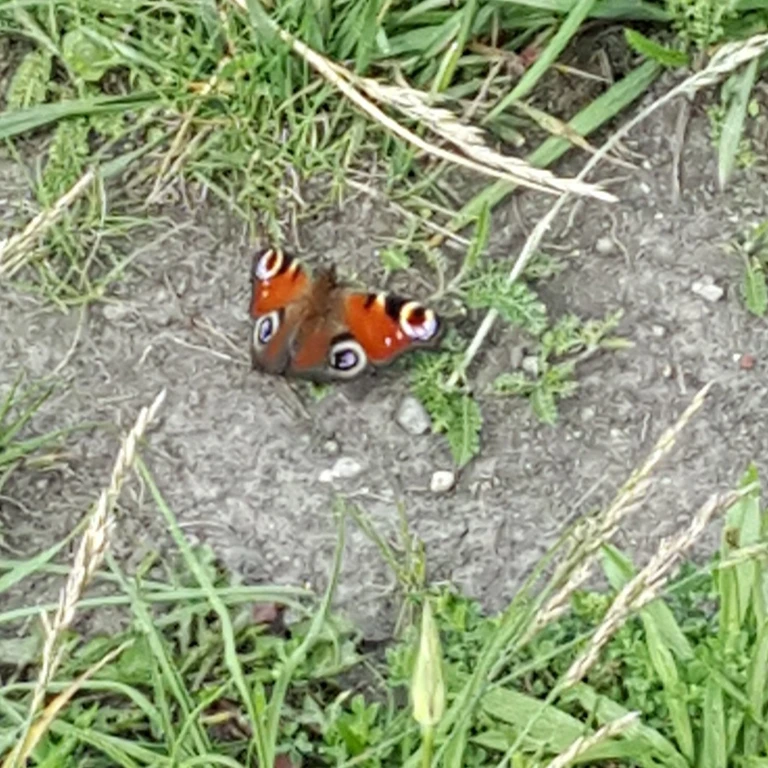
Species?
Aglais io
